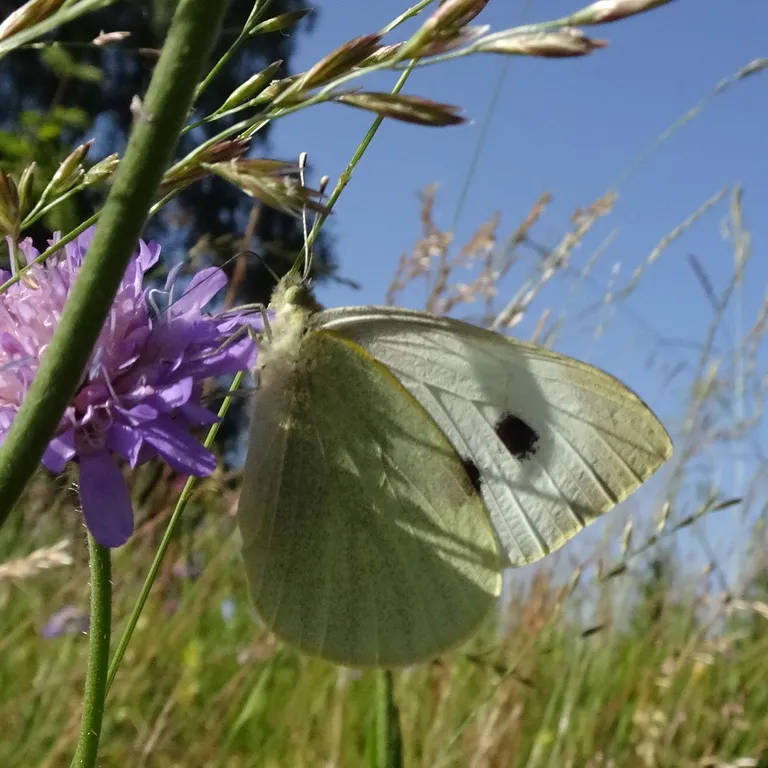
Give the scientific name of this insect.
Pieris brassicae
